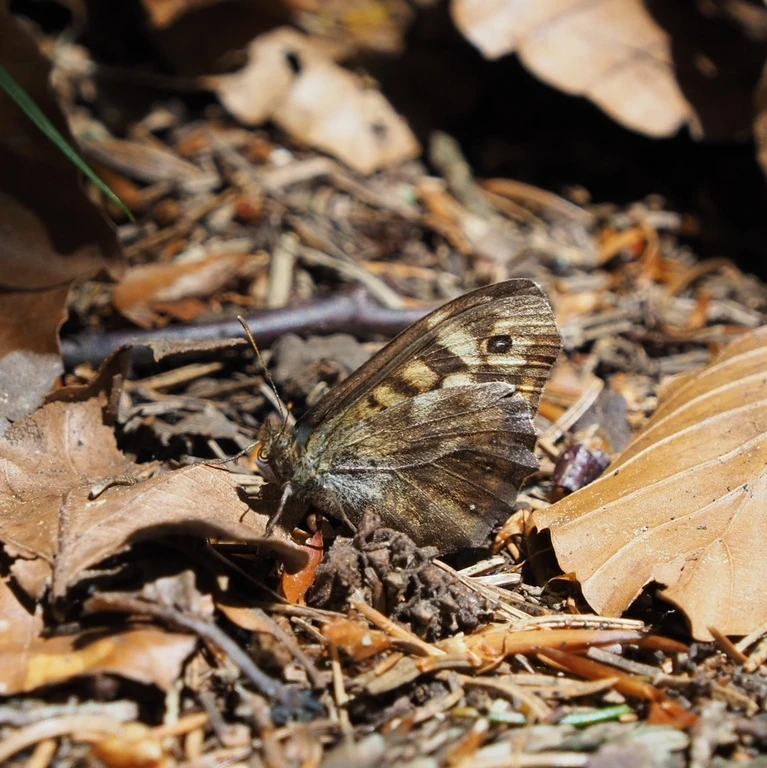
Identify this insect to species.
Pararge aegeria
